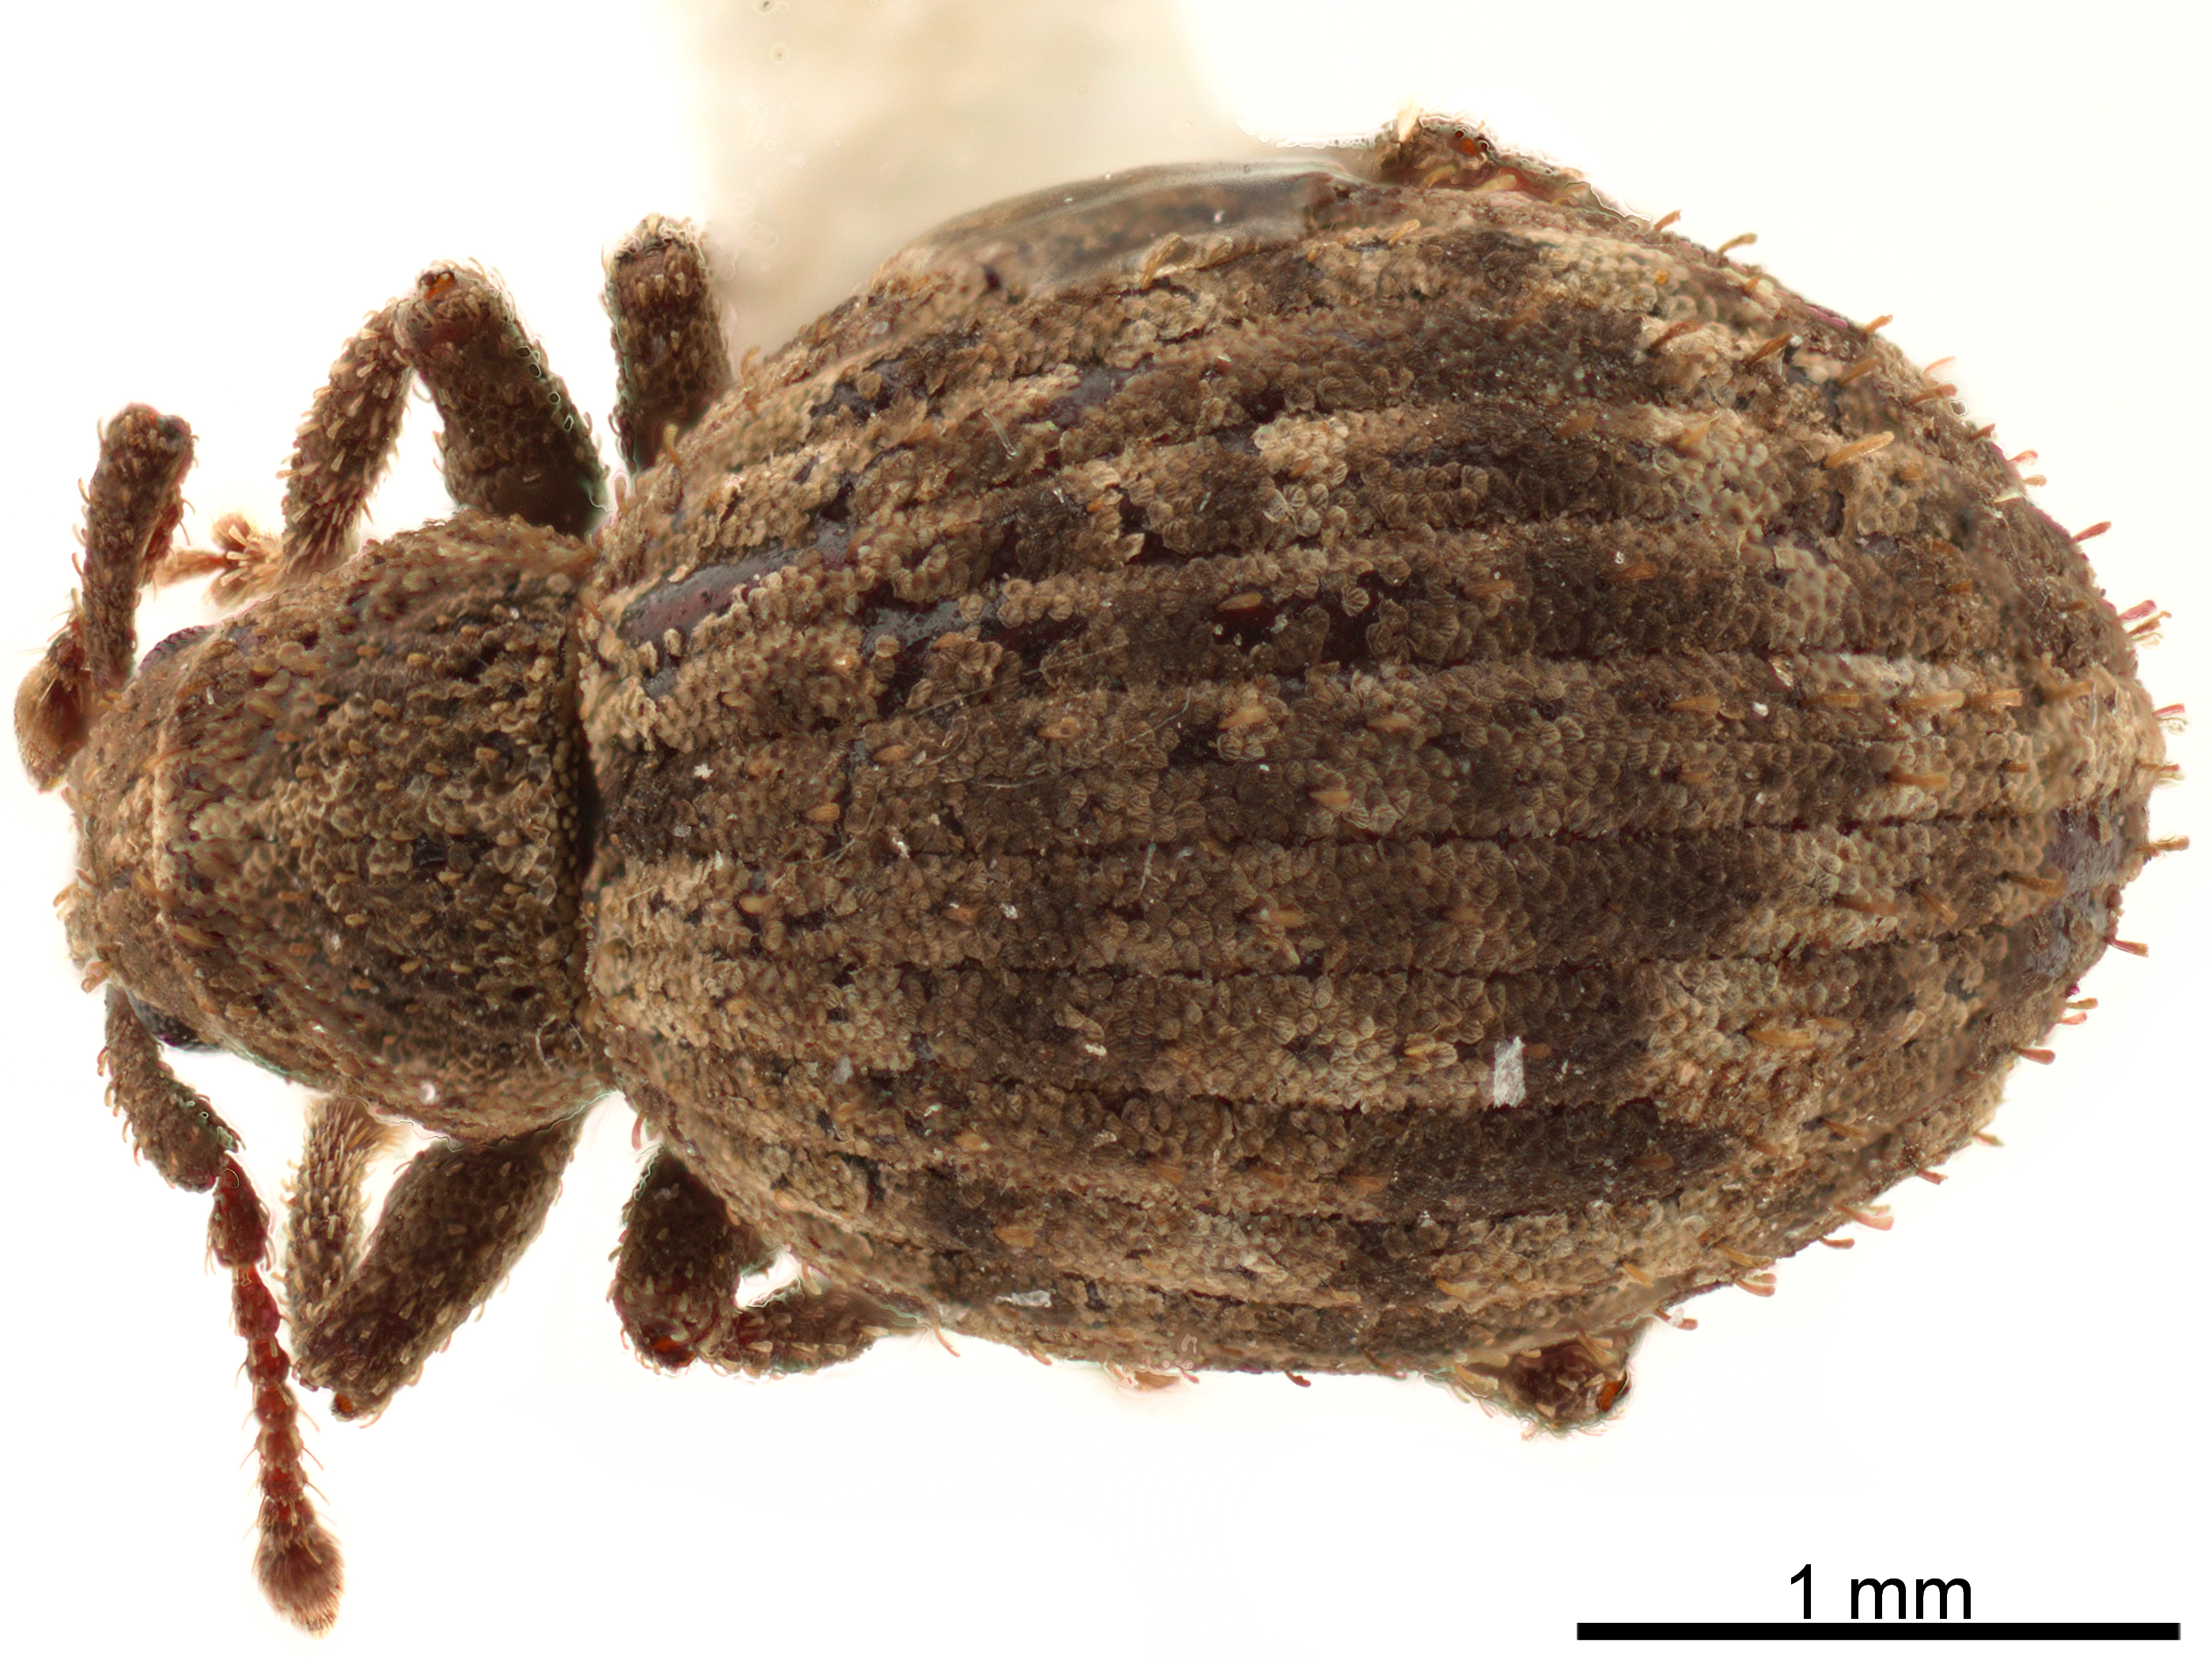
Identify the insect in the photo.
Myosides seriehispidus
